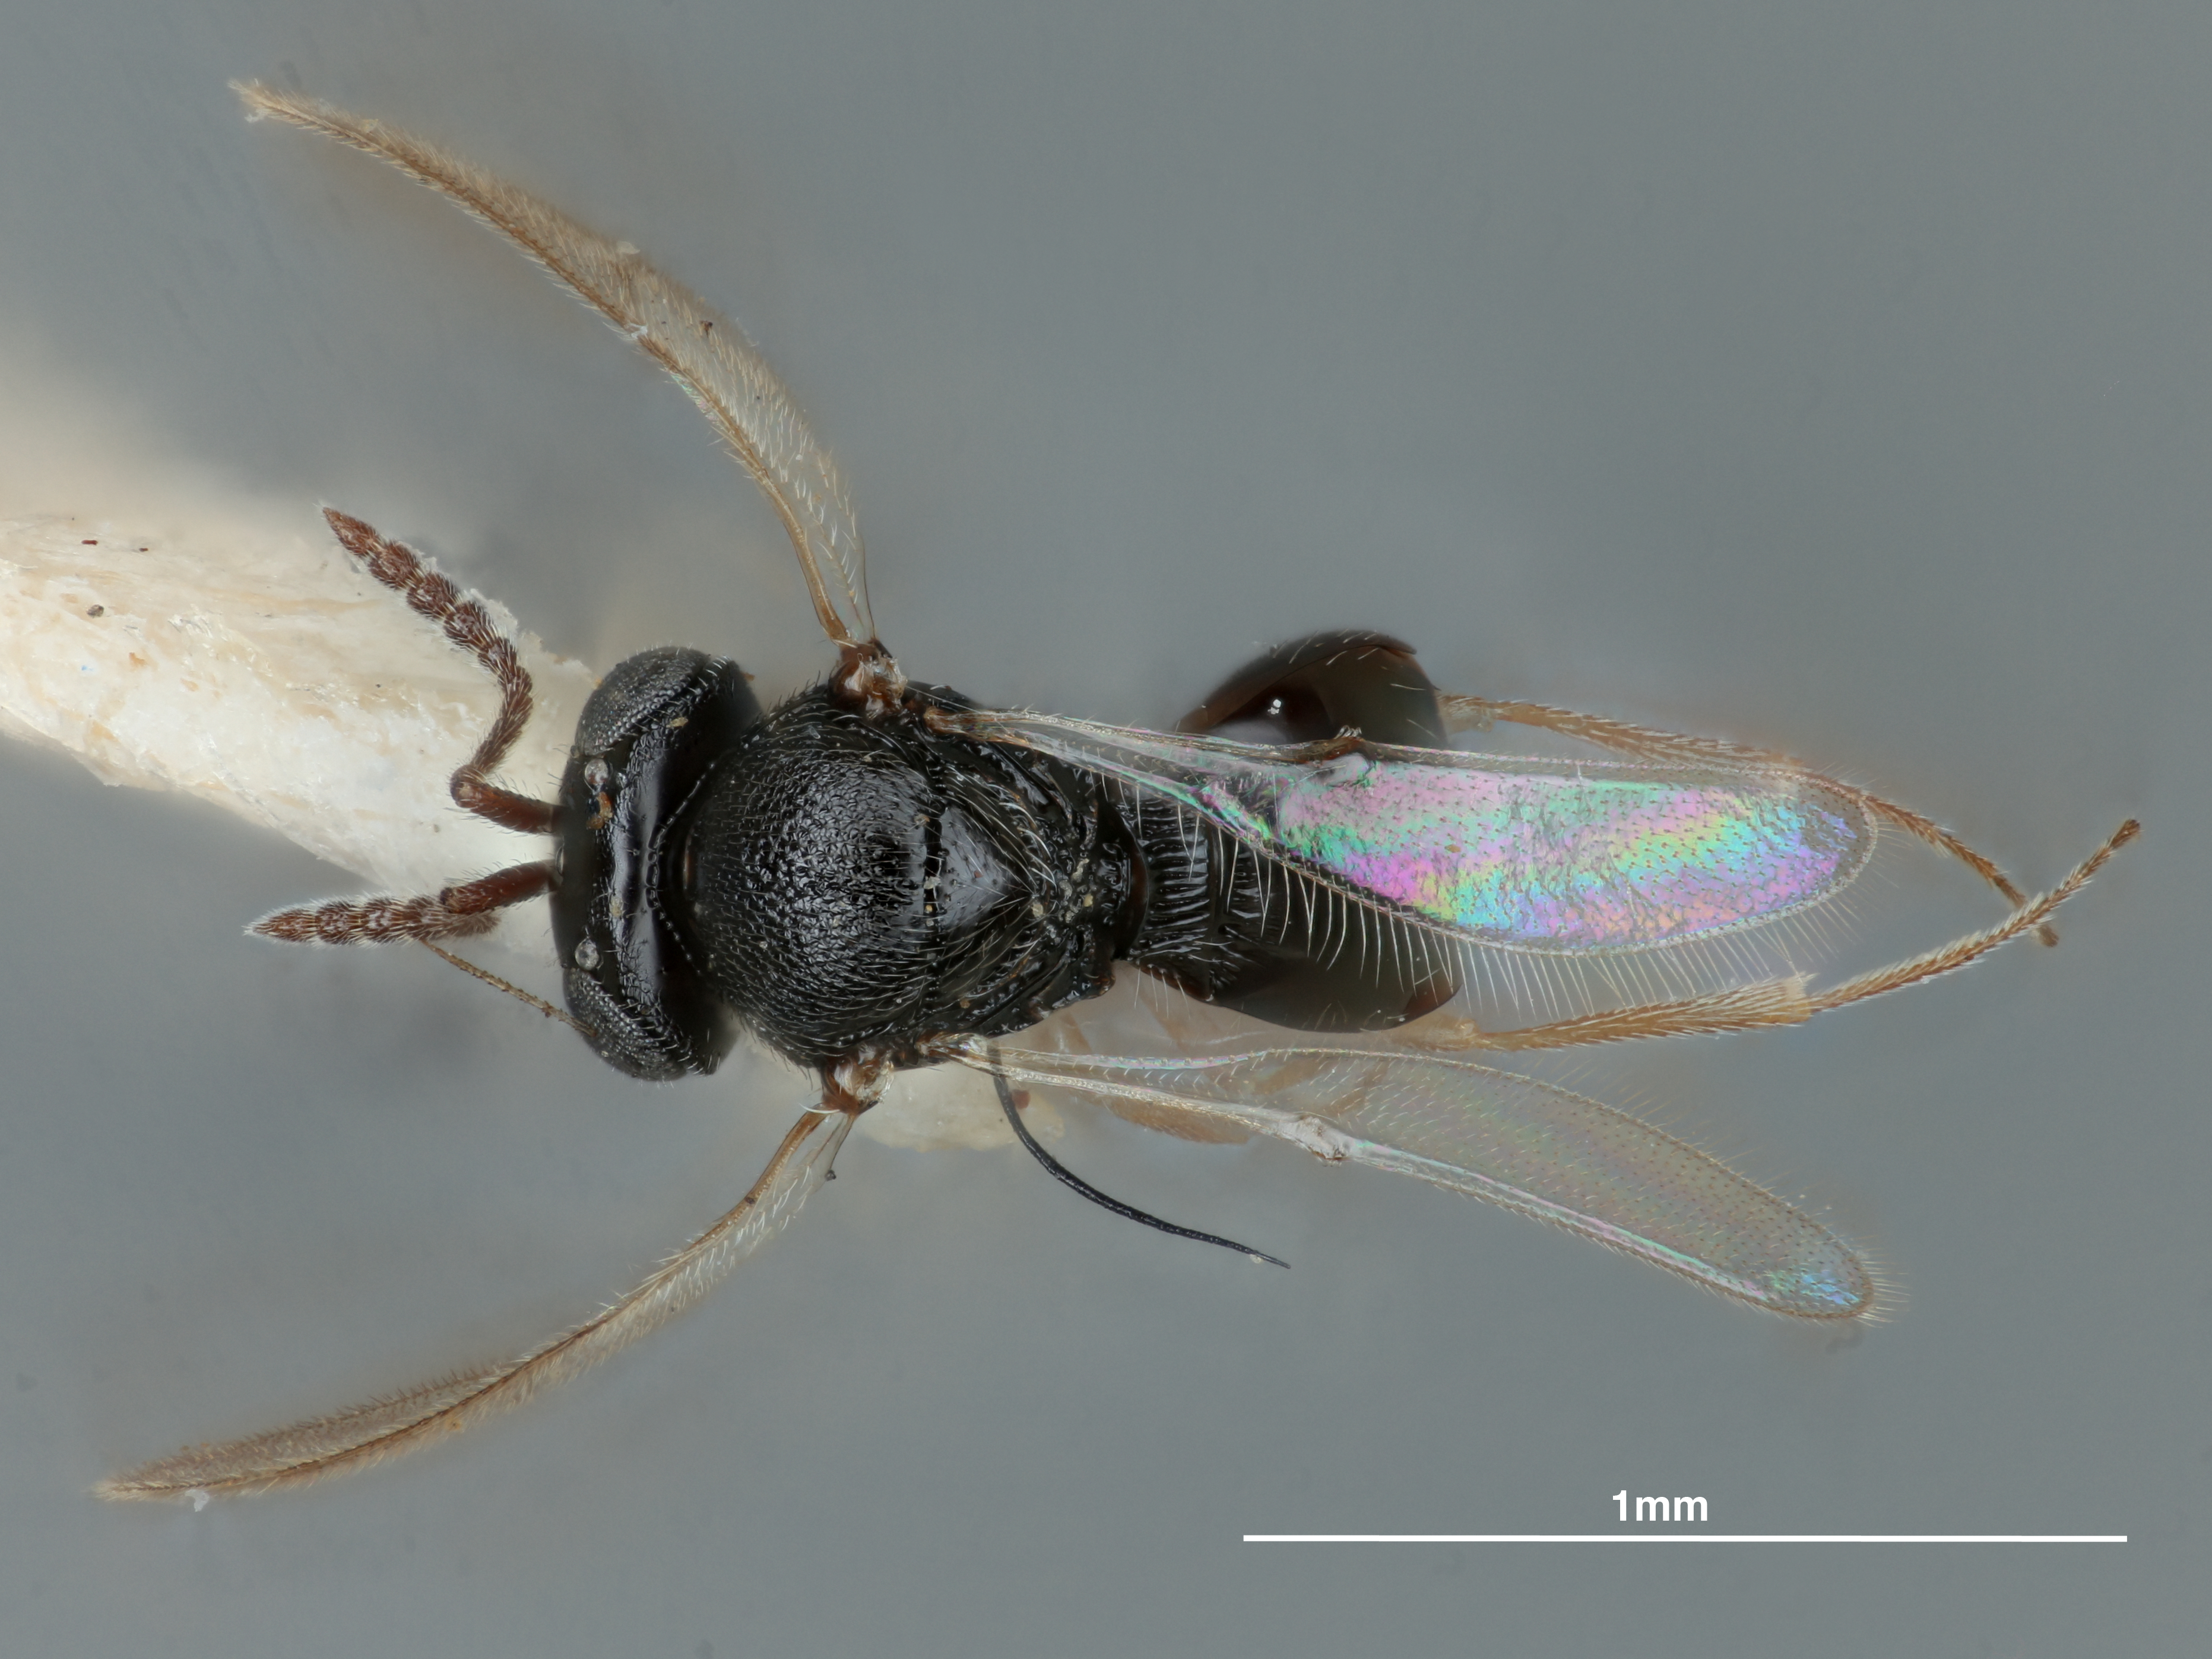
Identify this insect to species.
Telenomus szelenyii
